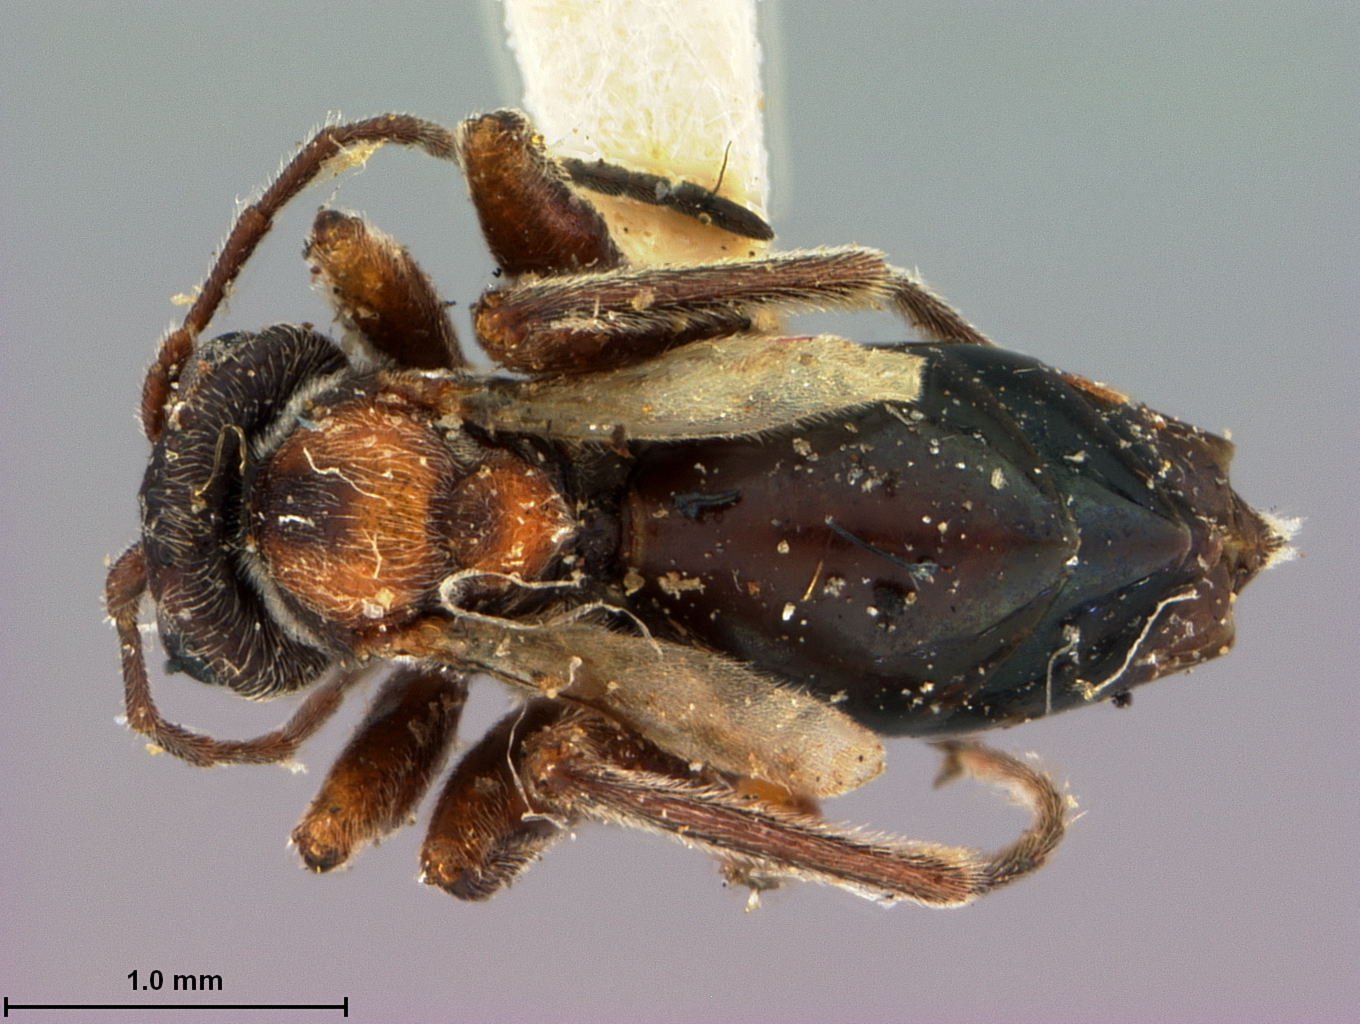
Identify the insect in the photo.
Philonix gillettei
